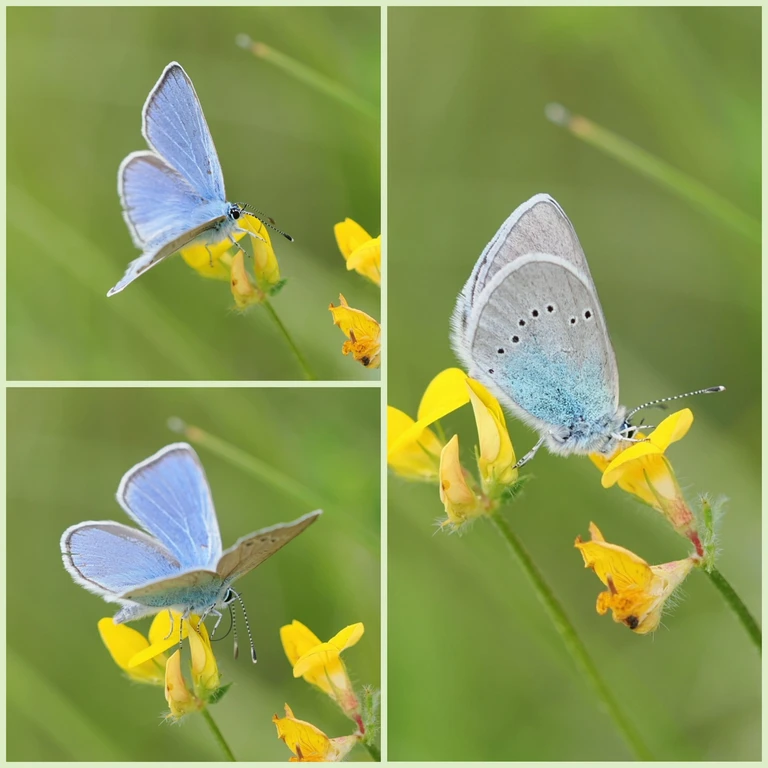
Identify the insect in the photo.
Glaucopsyche alexis
